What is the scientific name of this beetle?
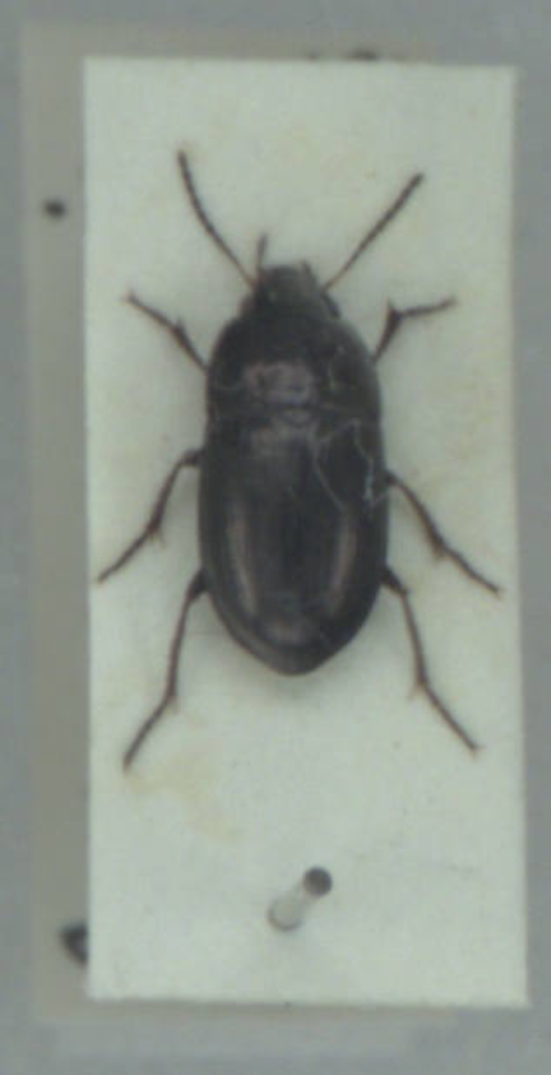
Amara communis
